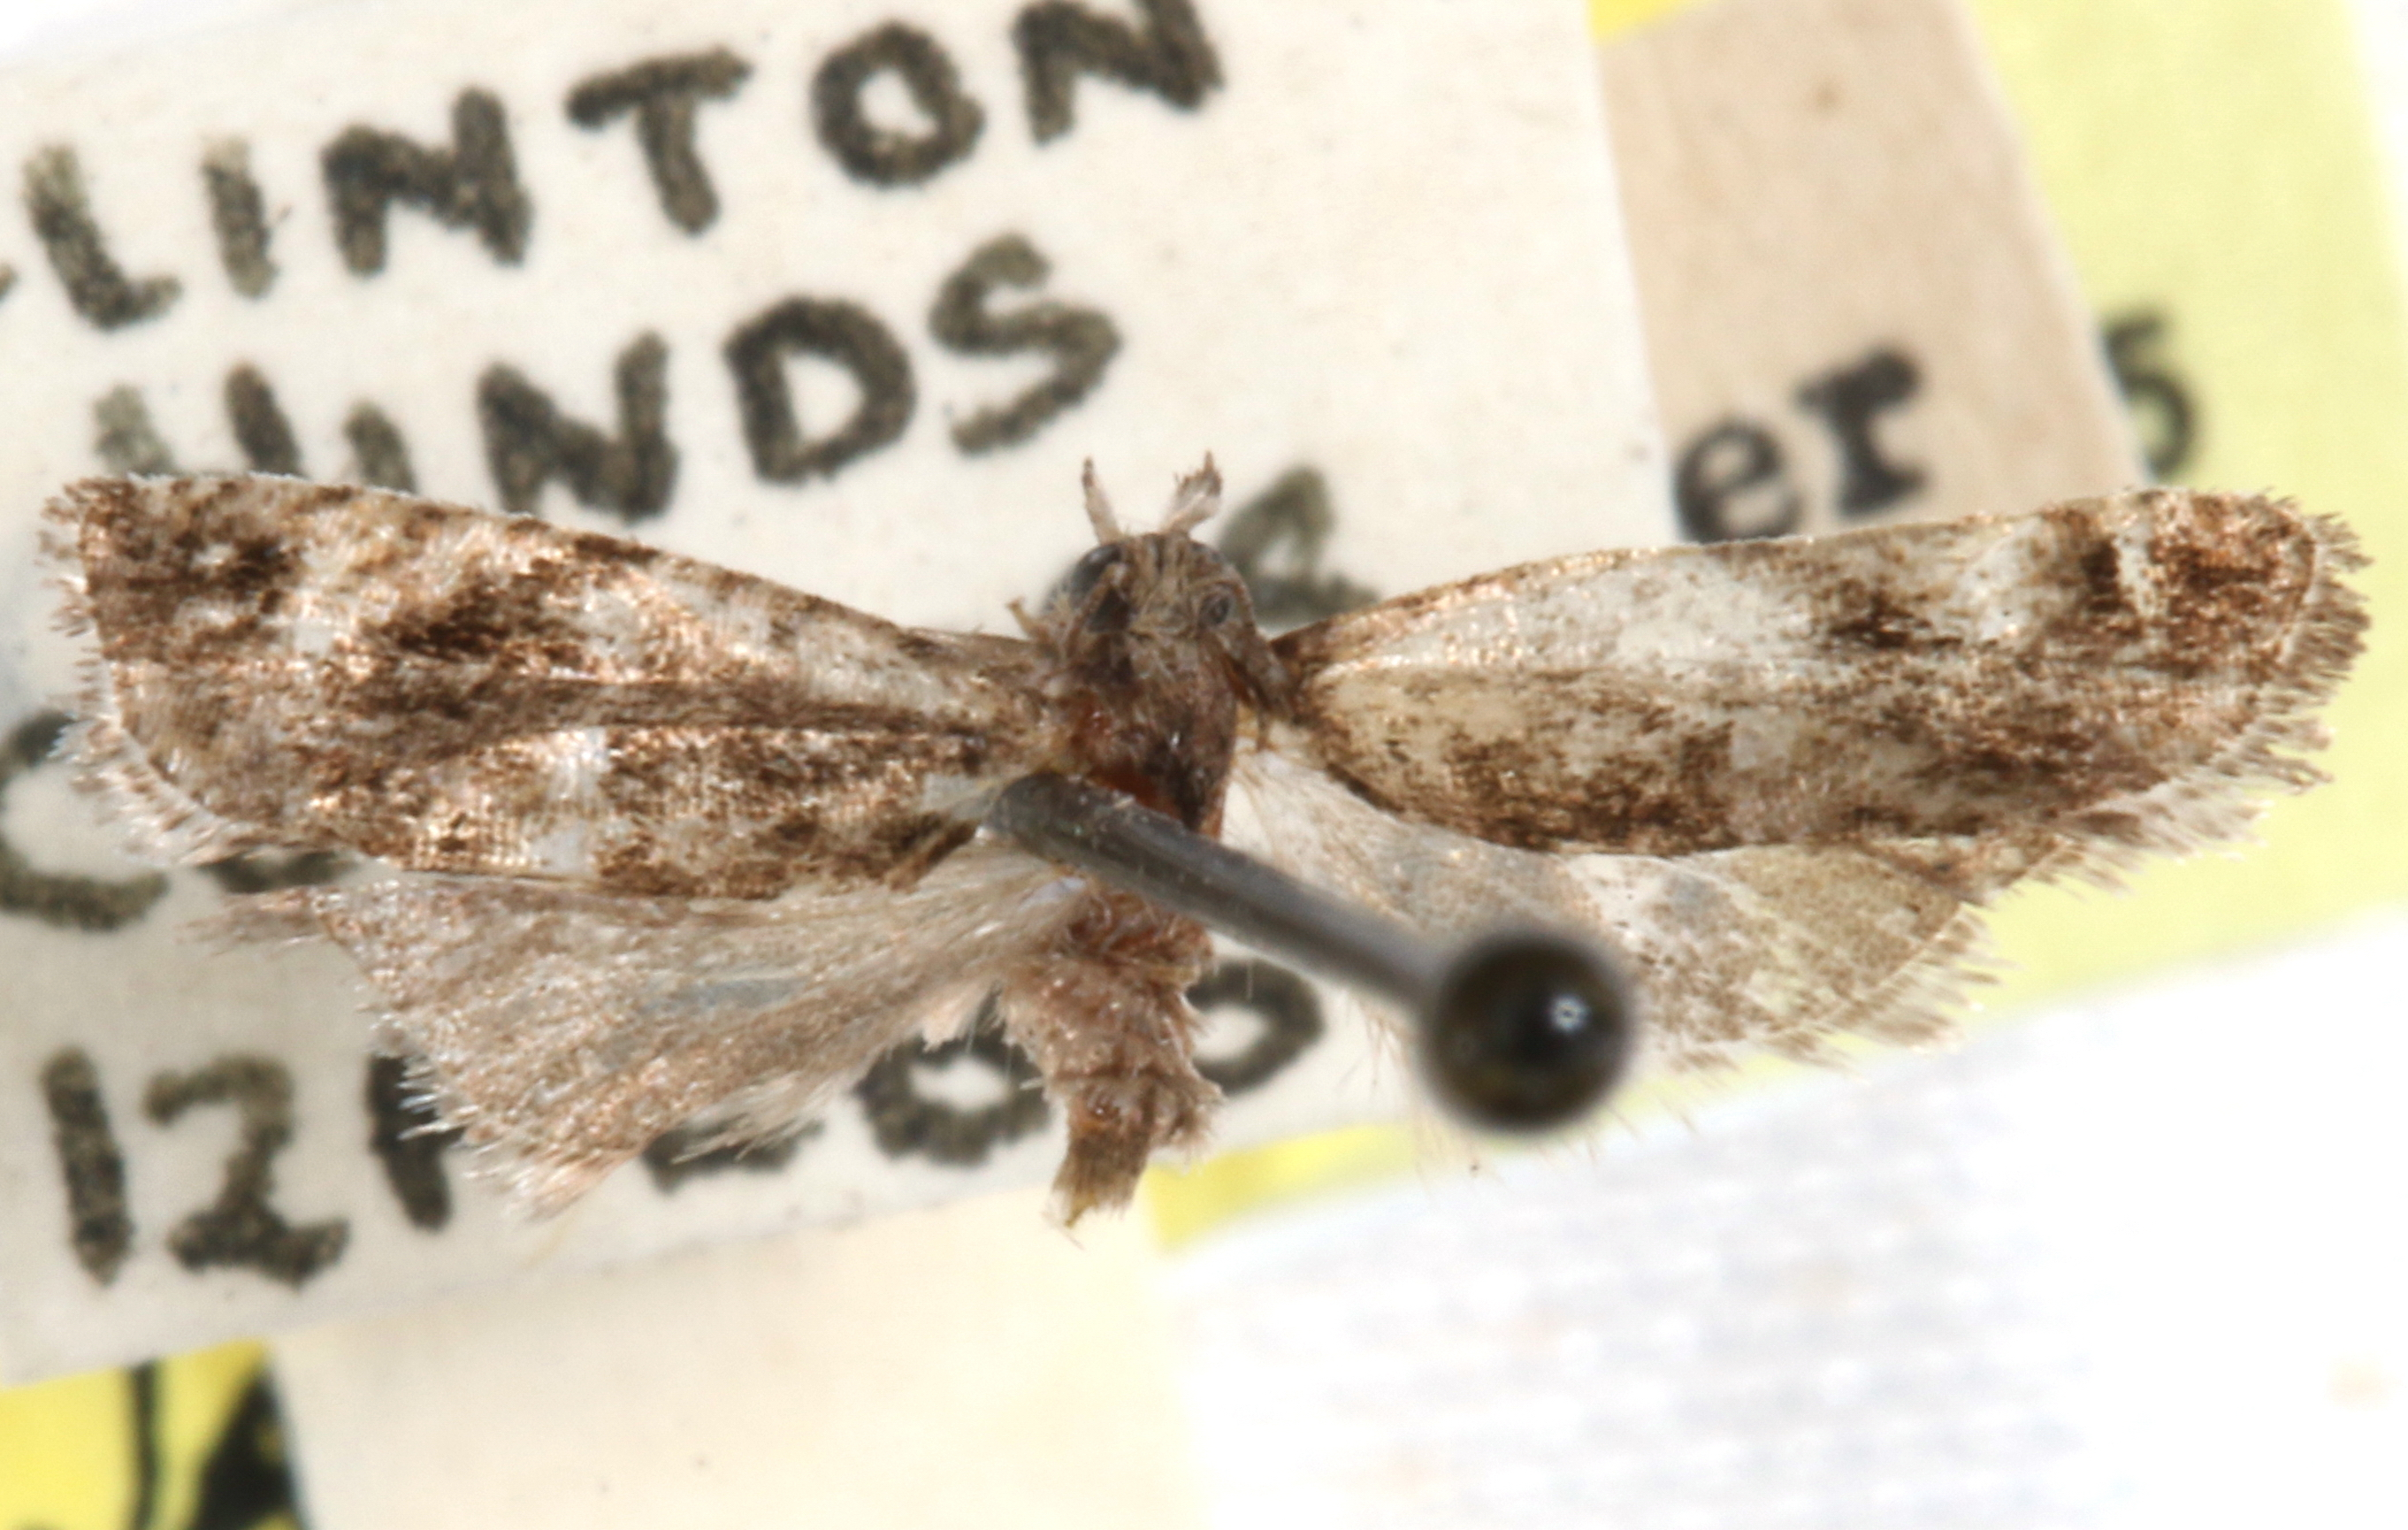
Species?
Chimoptesis matheri
